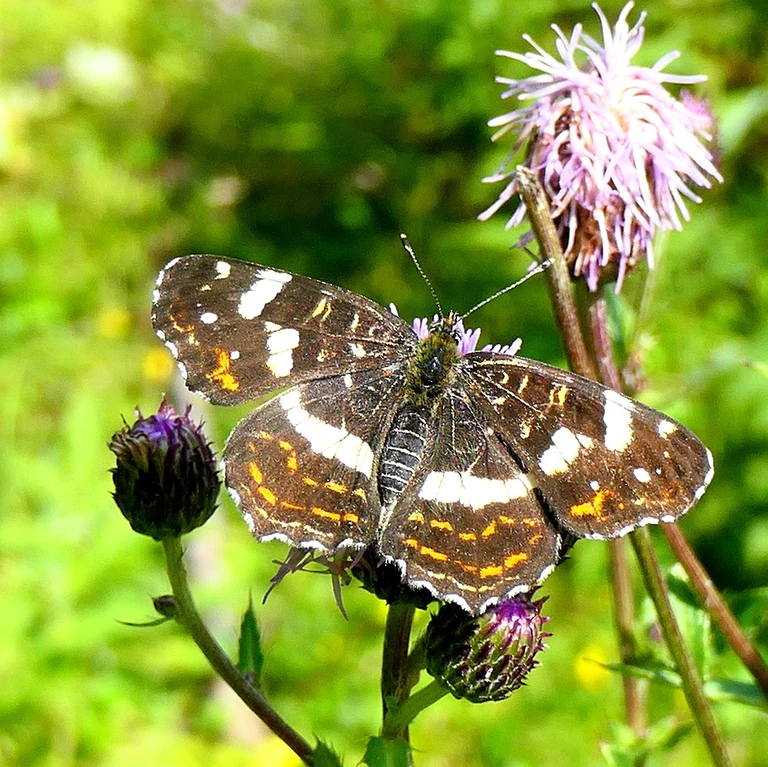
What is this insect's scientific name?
Araschnia levana
